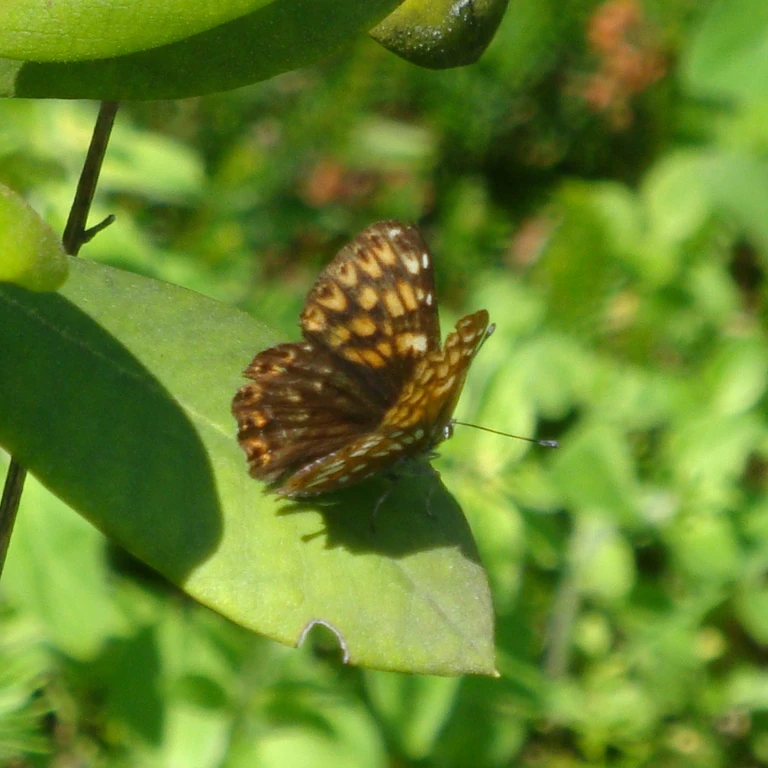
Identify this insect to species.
Hamearis lucina
